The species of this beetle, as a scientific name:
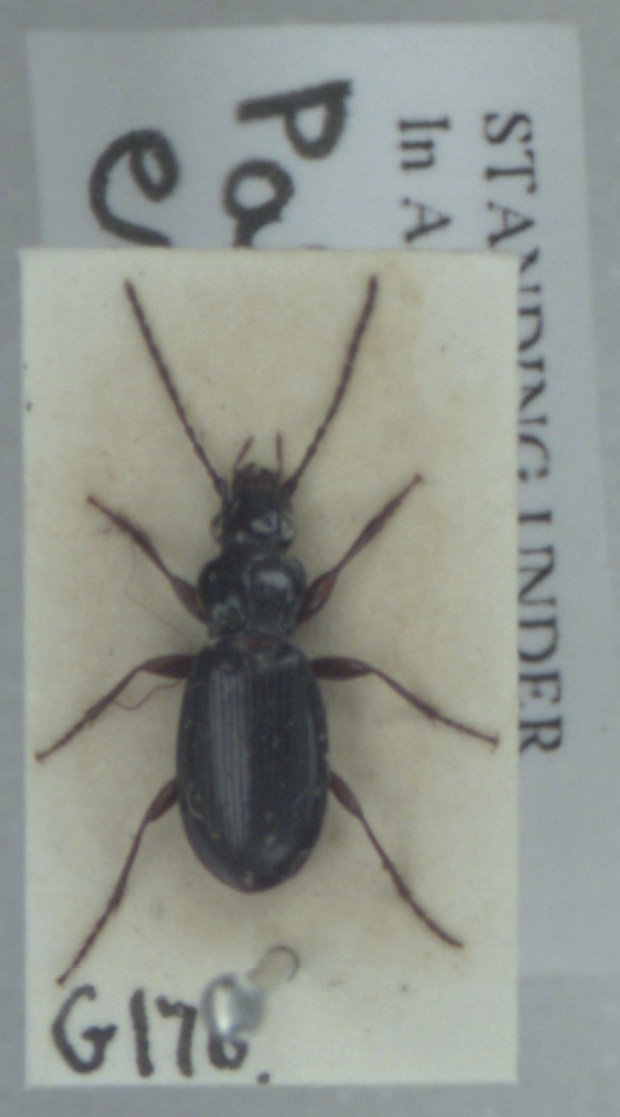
Patrobus atrorufus
